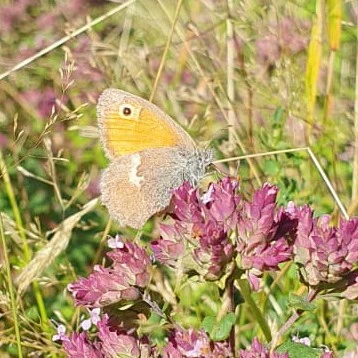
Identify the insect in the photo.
Coenonympha pamphilus
